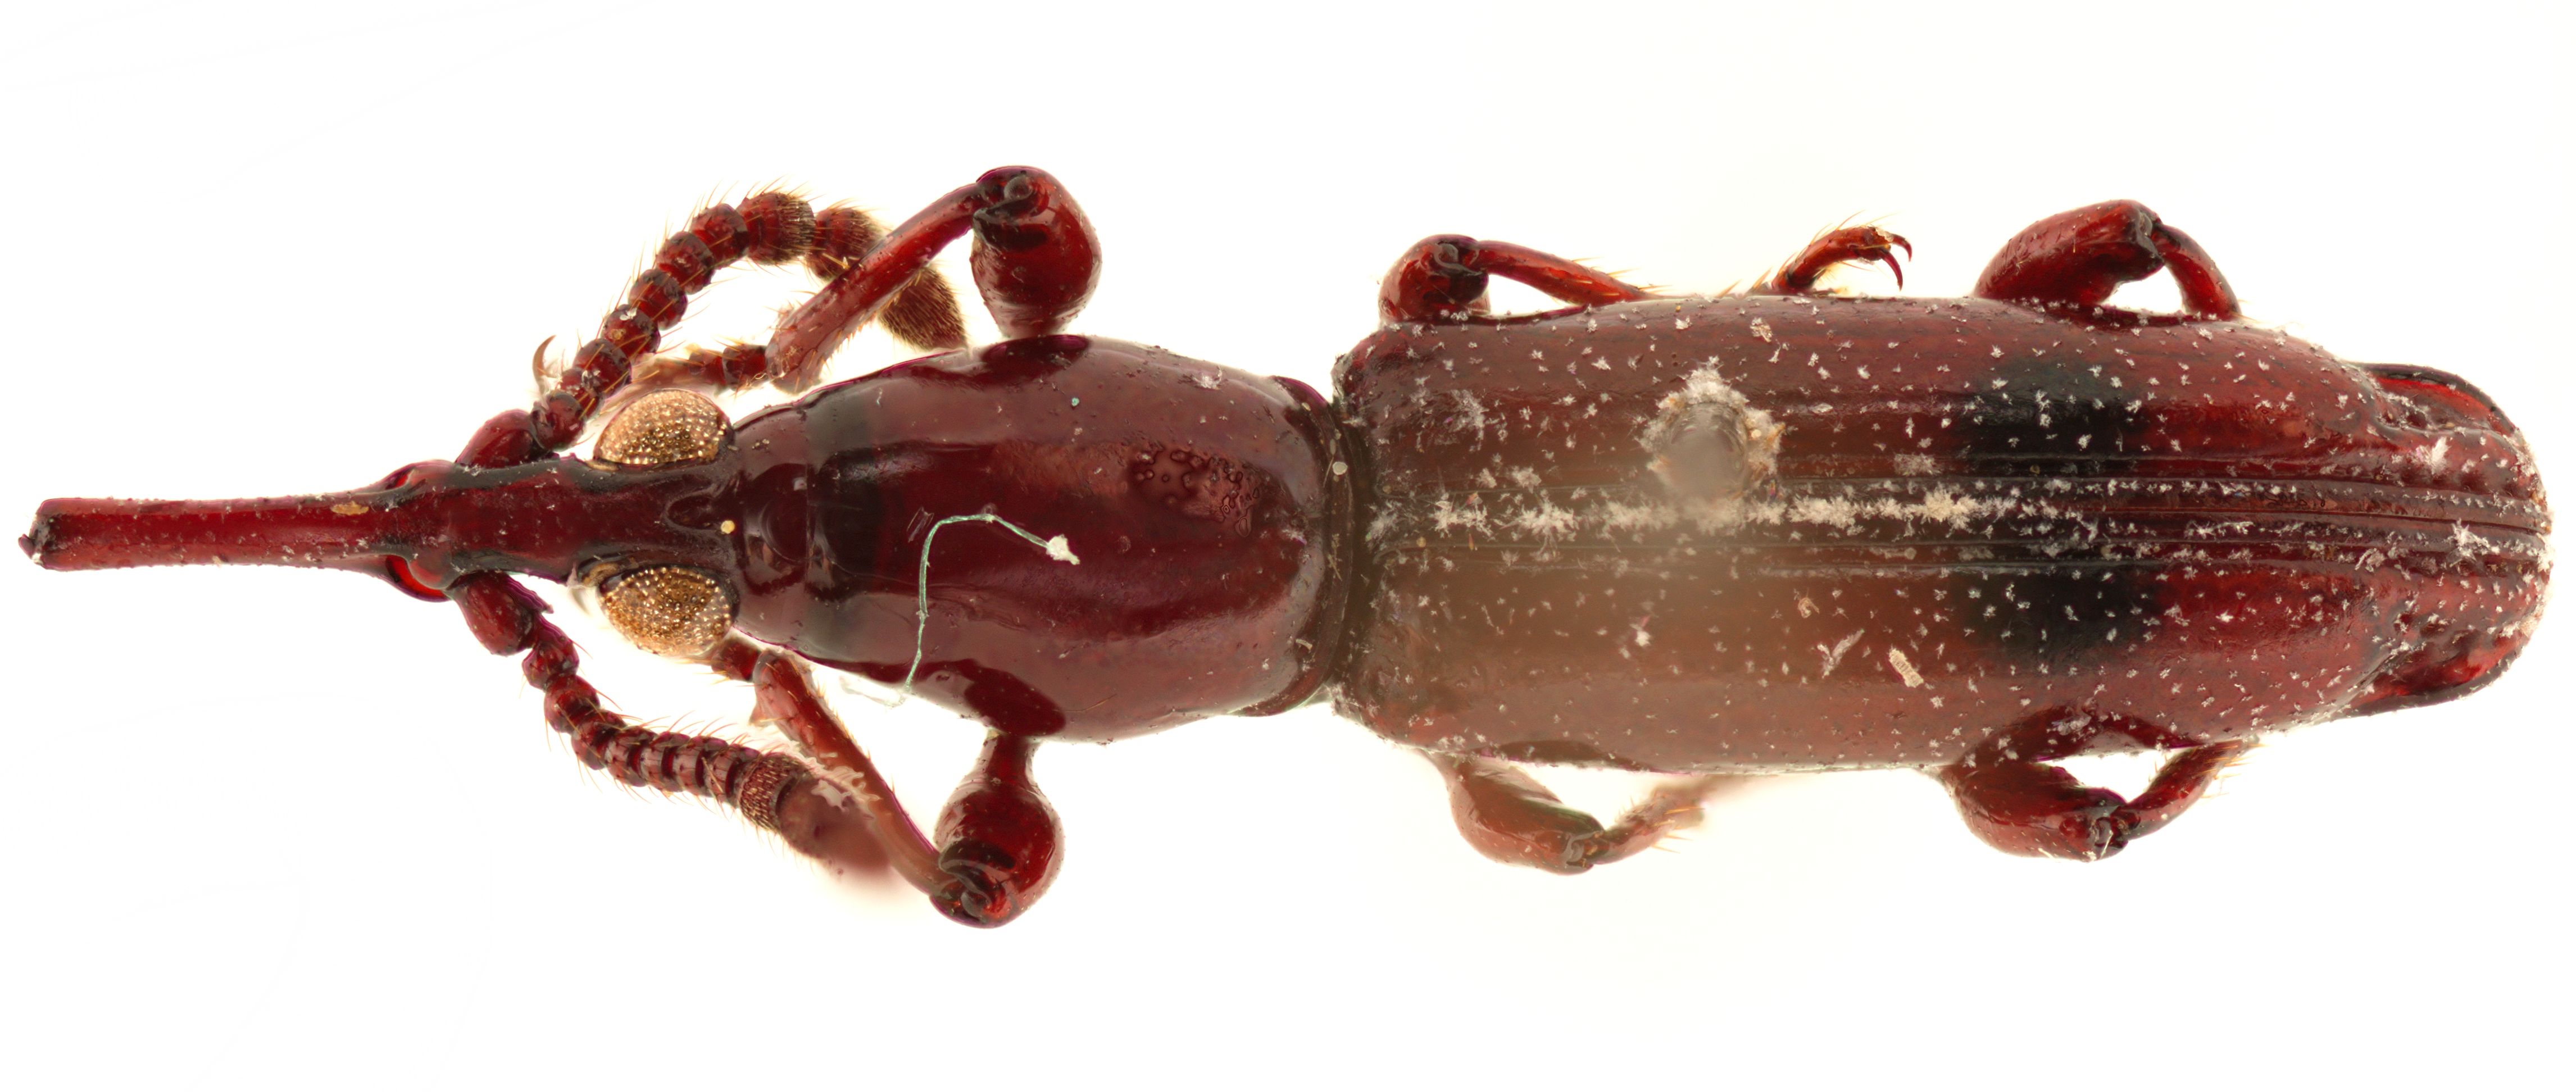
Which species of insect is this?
Paratrachelizus sternalis
